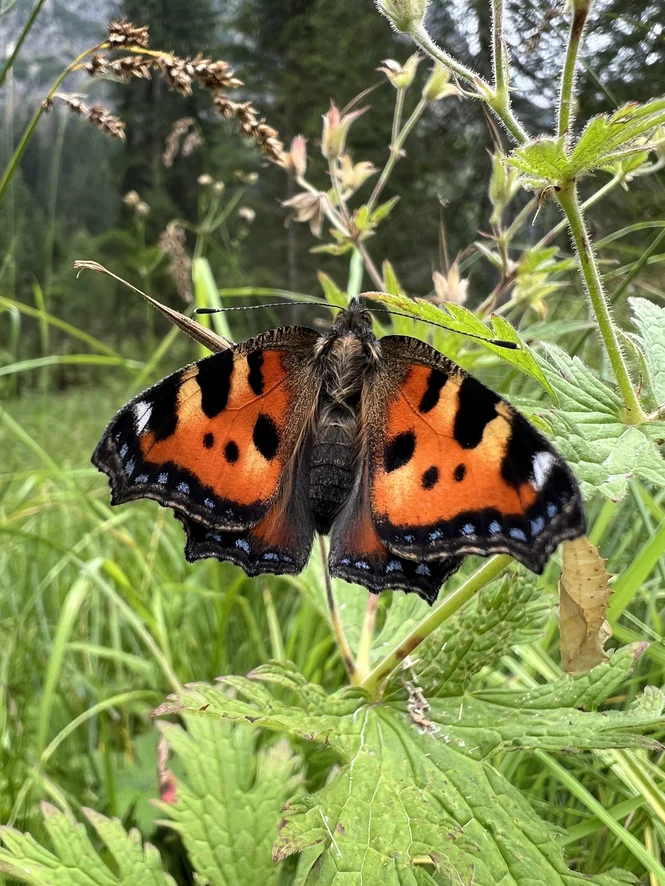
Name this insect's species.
Aglais urticae
